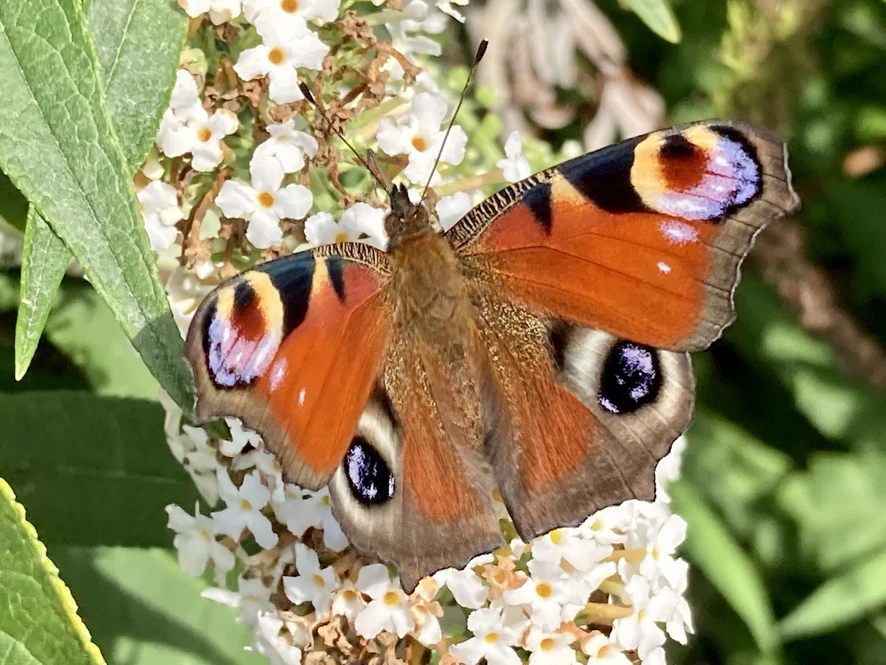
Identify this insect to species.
Aglais io
